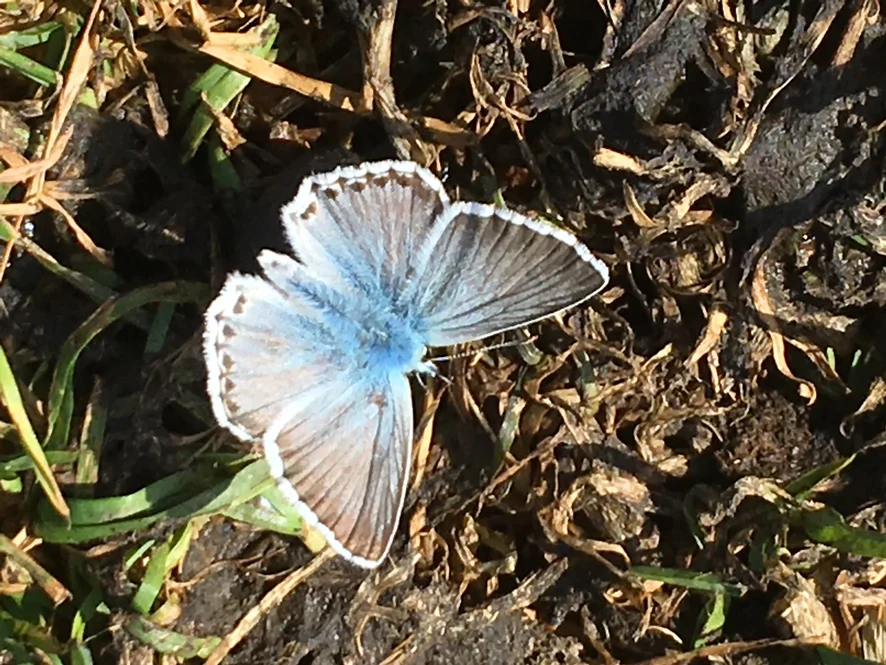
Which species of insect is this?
Lysandra coridon
